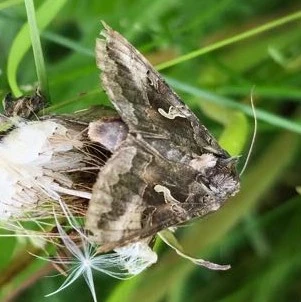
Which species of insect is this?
Autographa gamma
